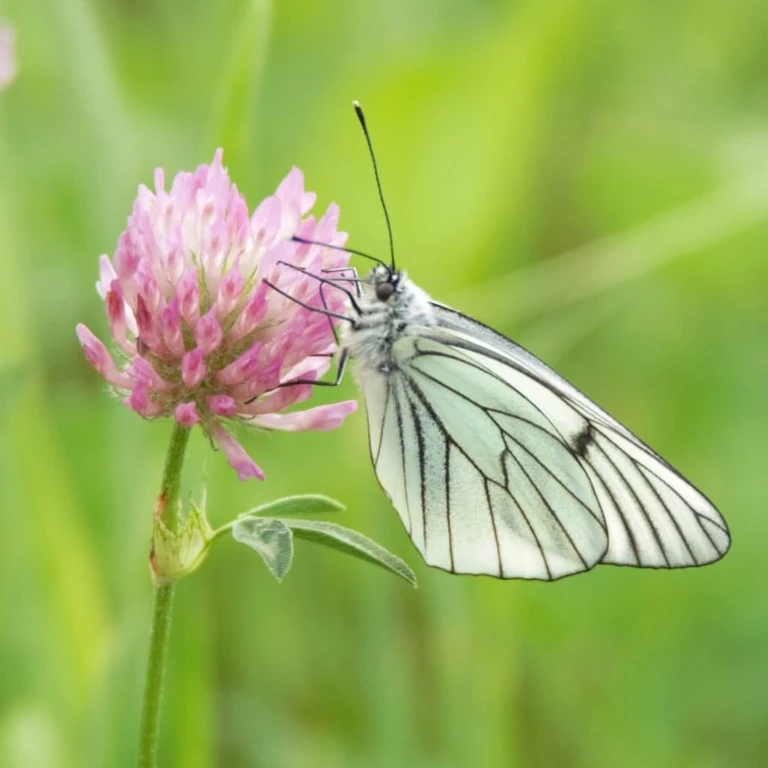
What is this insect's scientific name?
Aporia crataegi
